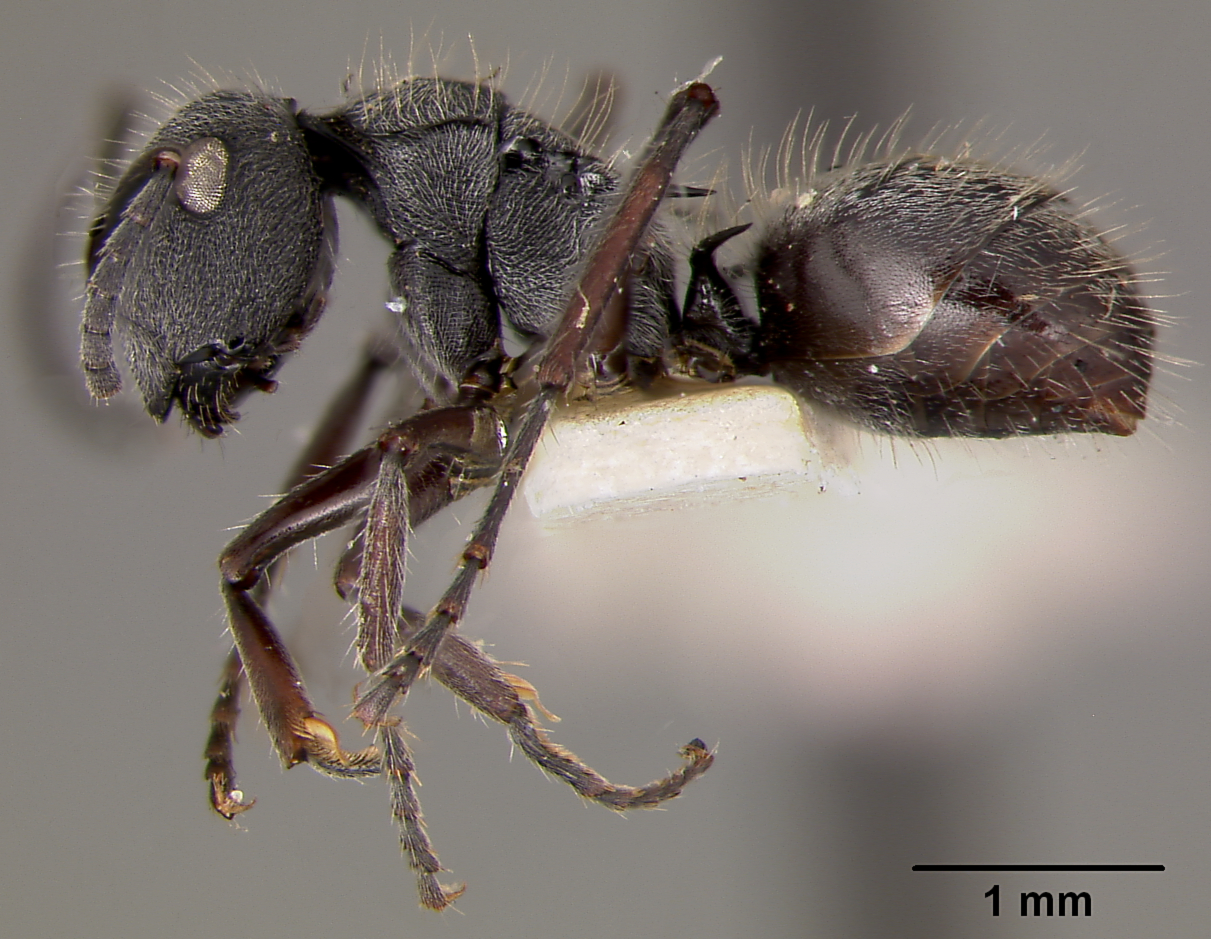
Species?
Polyrhachis rere
